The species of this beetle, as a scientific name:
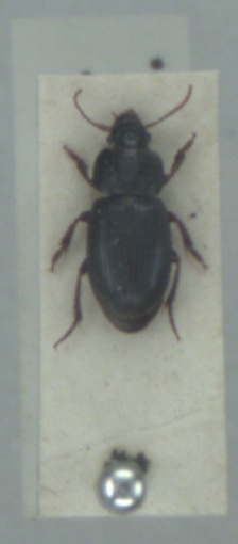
Harpalus pumilus
